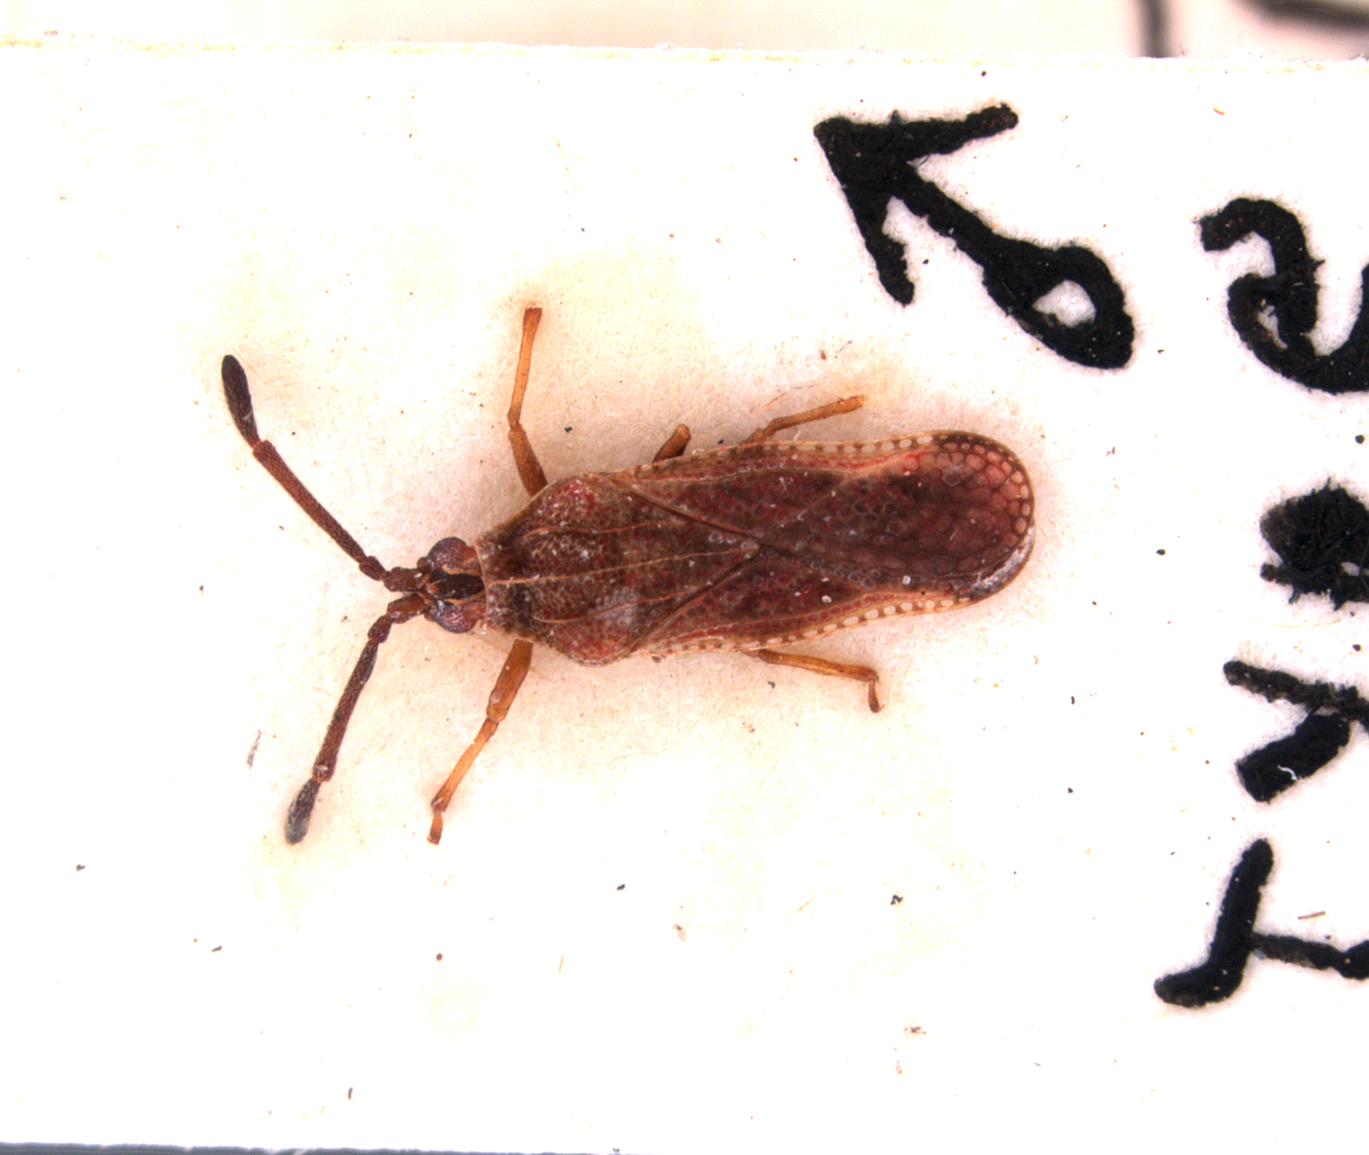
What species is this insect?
Paracopium caledonicum
